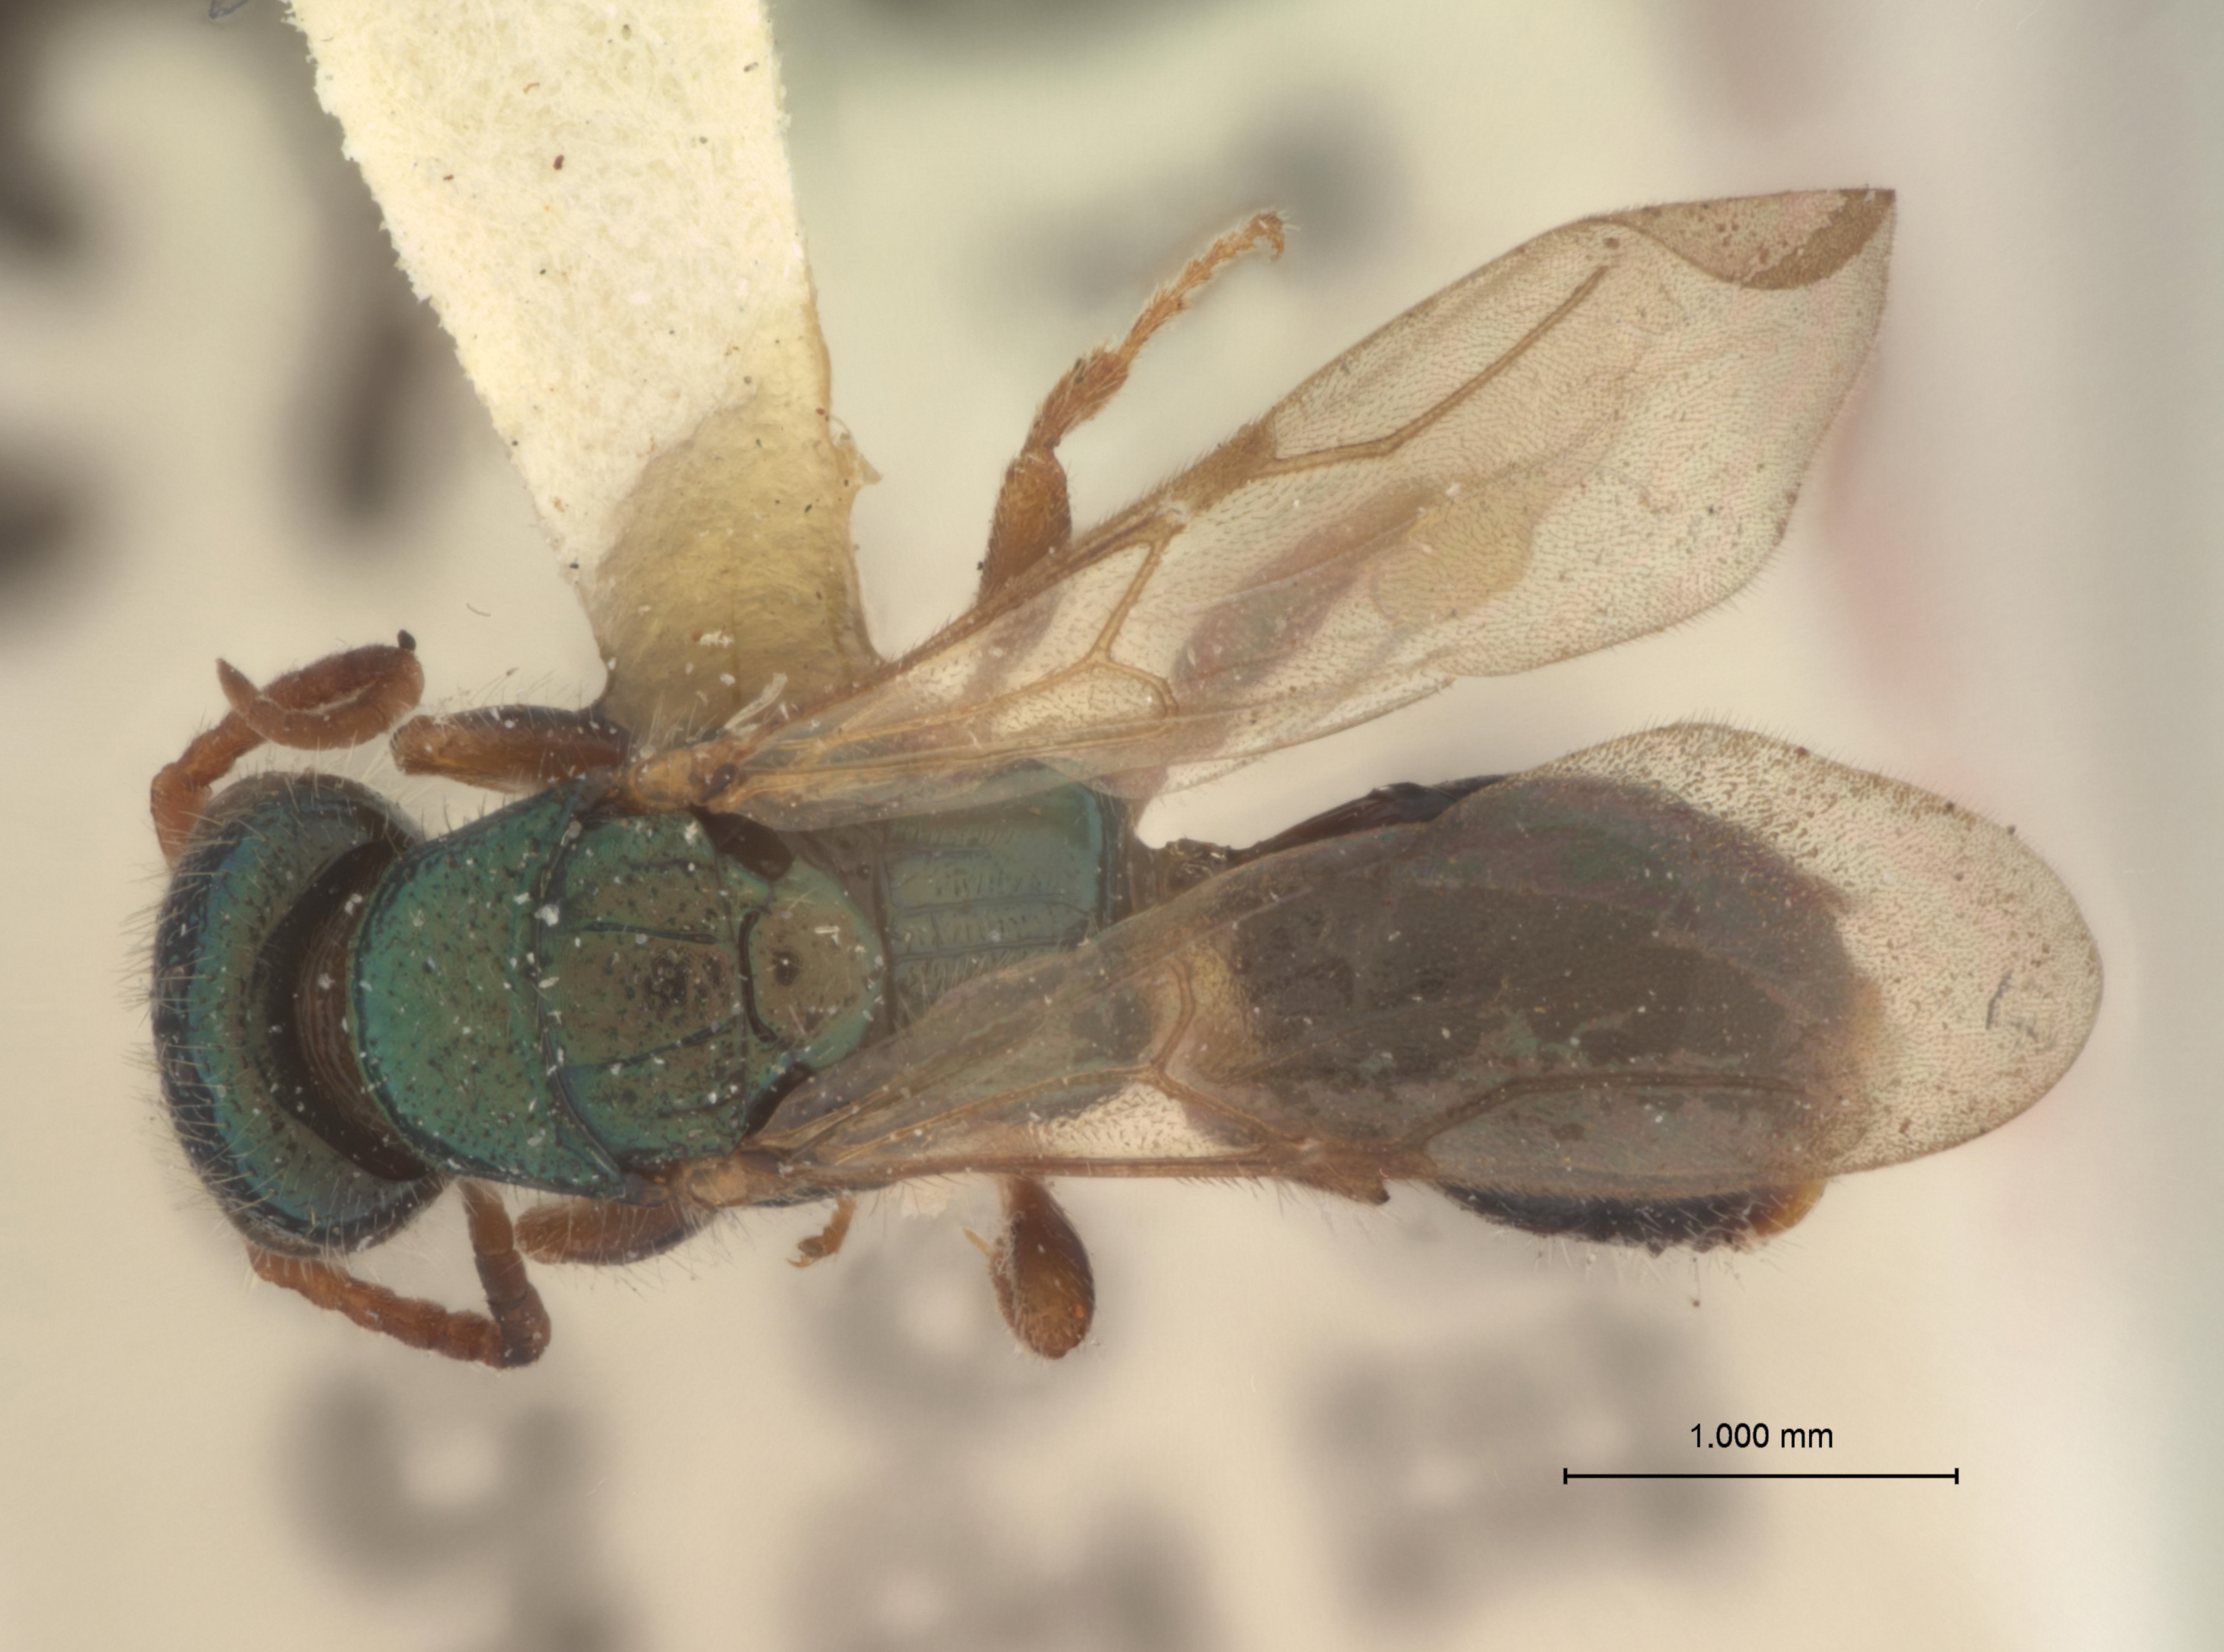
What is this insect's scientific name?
Anisepyris wolcotti
